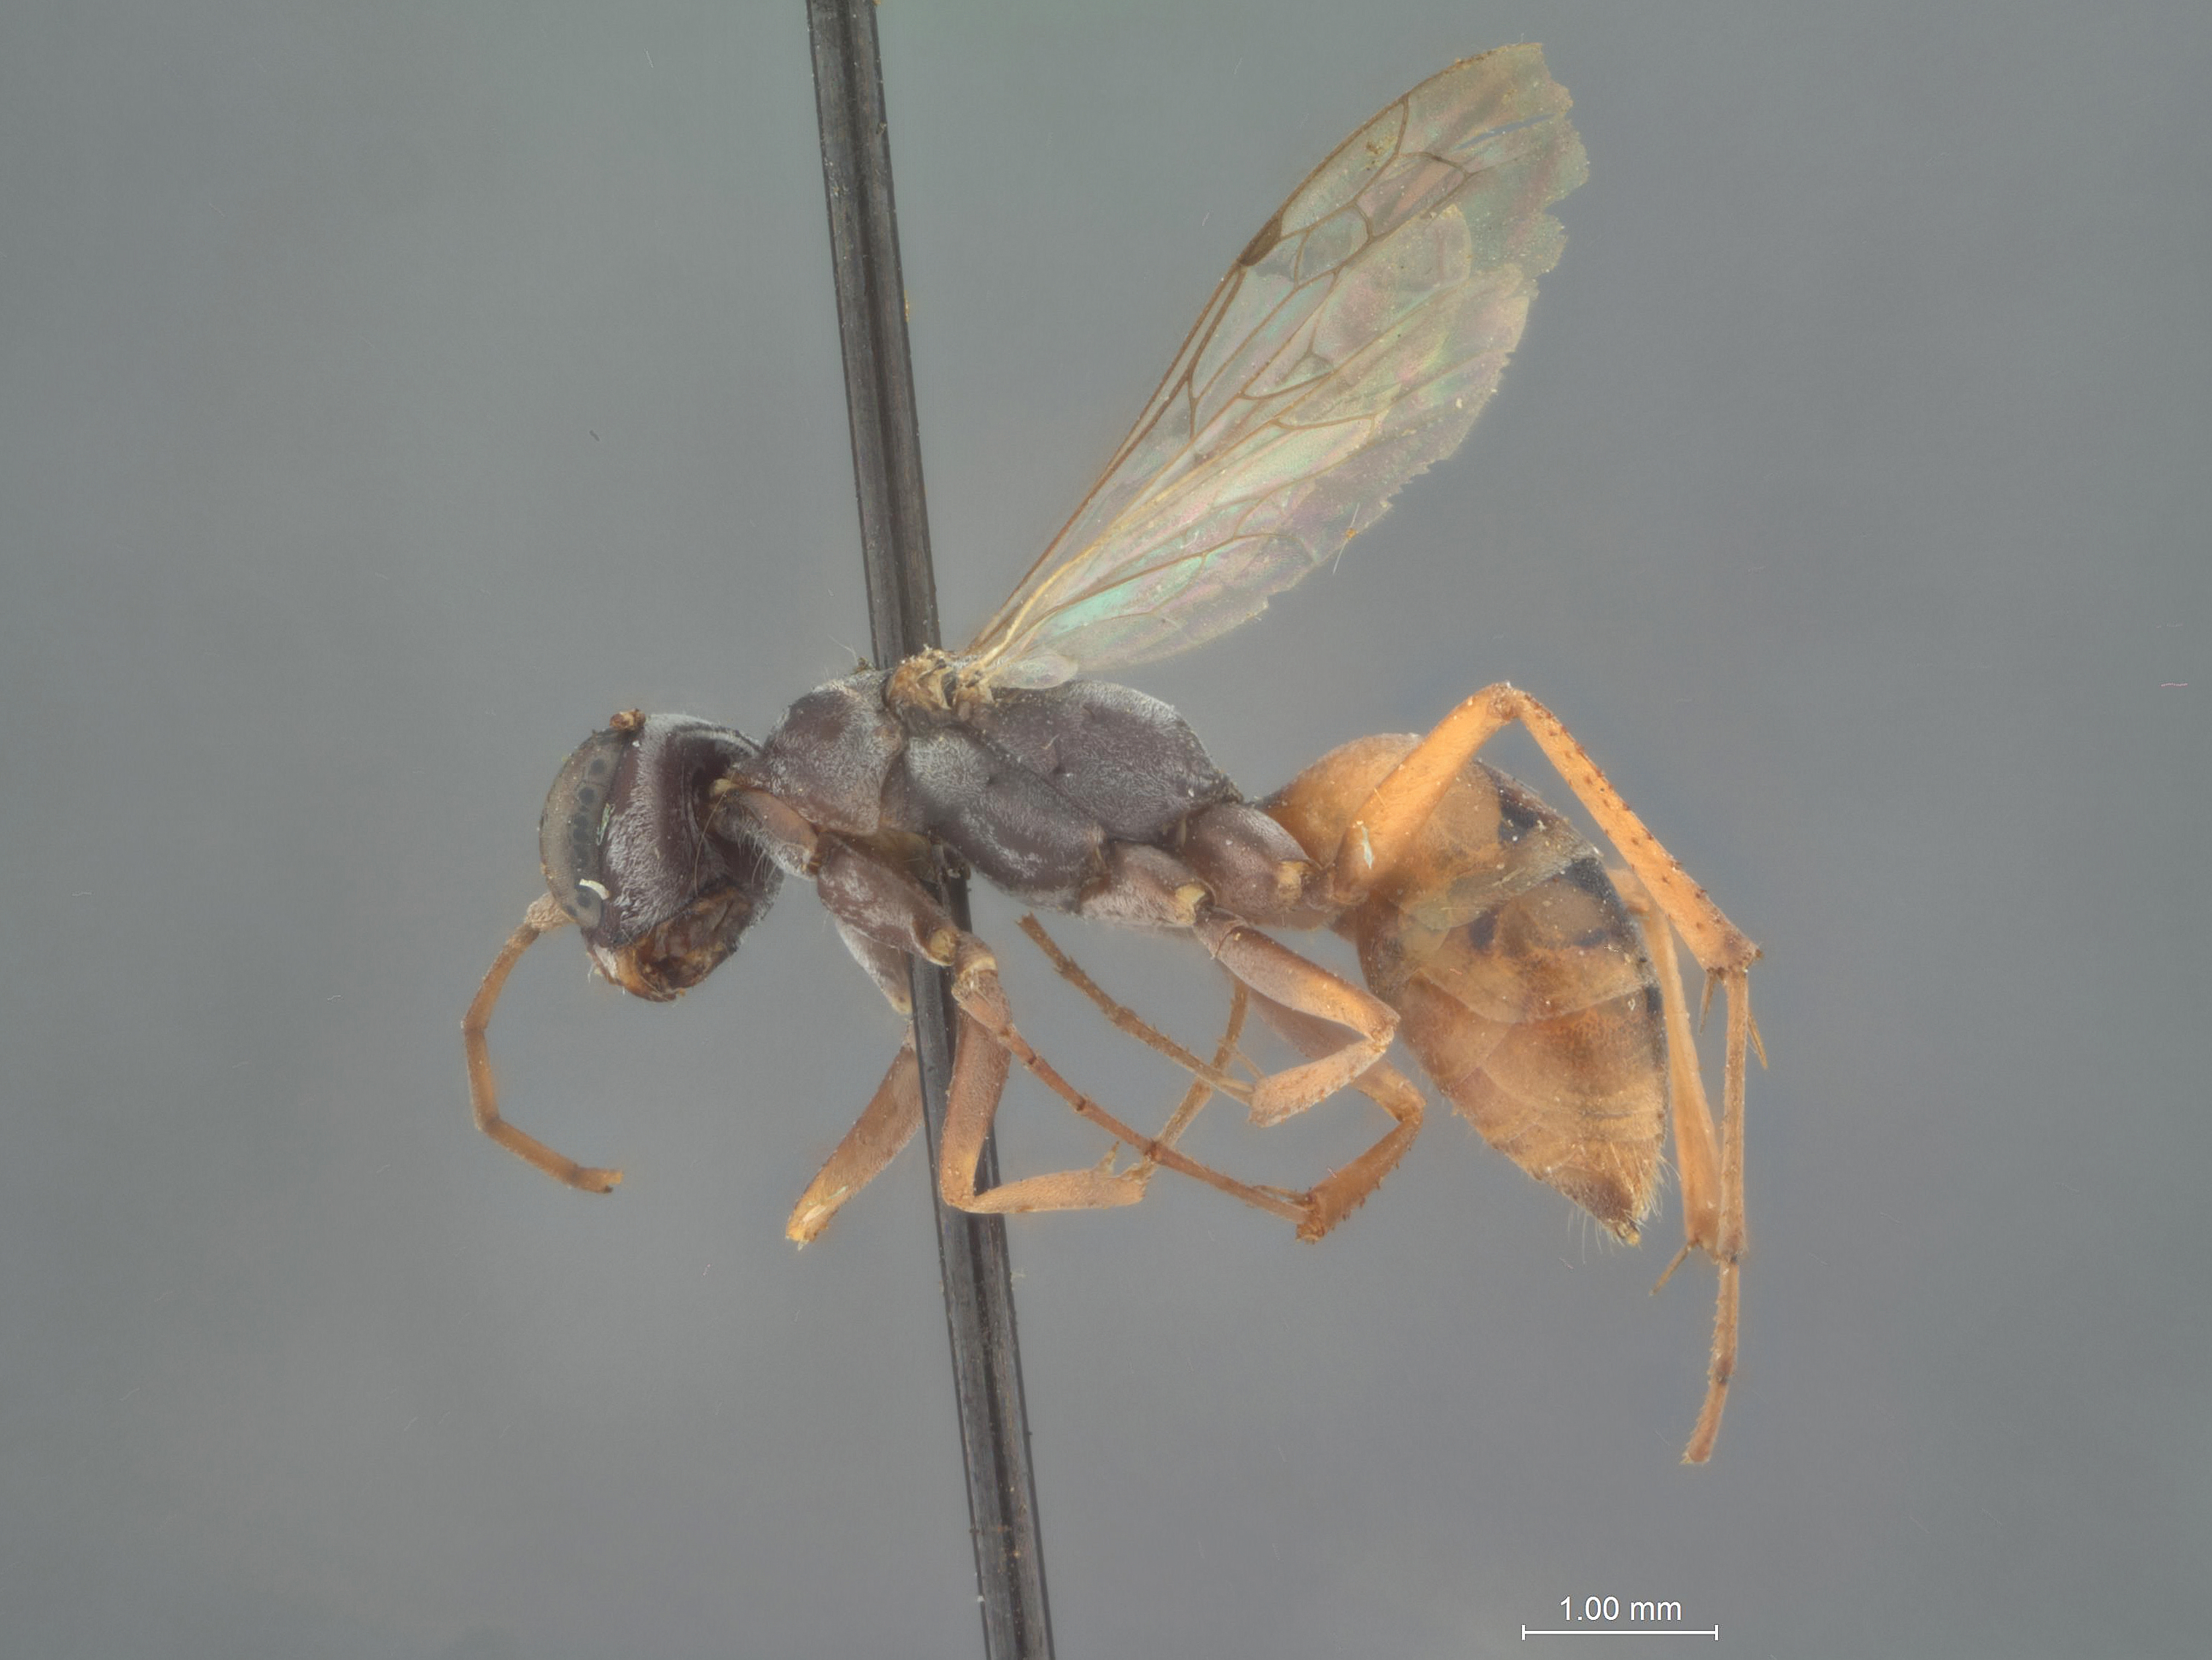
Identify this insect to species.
Ageniella placita
